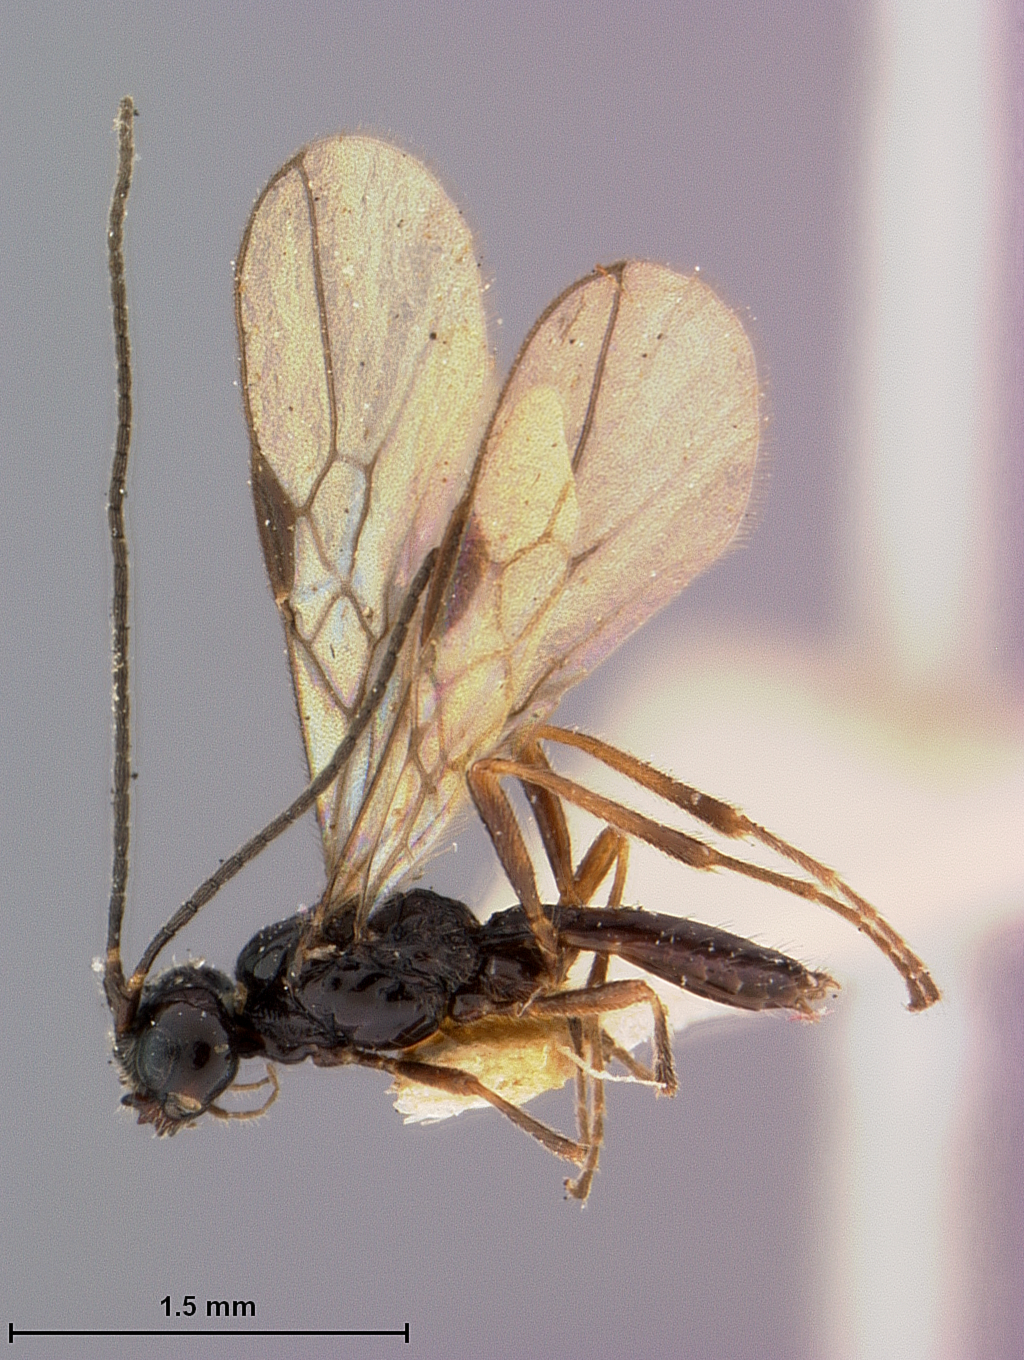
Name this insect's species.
Gnathospila quadridens
